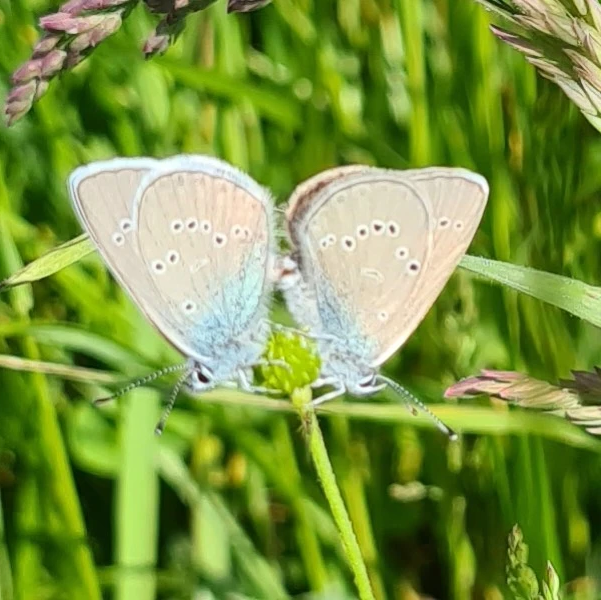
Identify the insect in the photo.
Cyaniris semiargus
